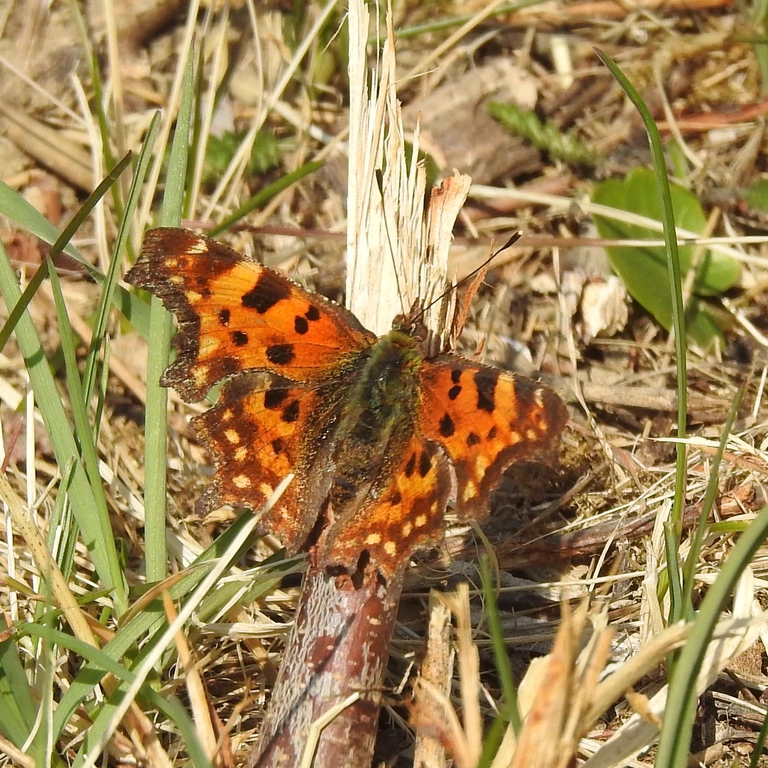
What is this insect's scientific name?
Polygonia c-album
